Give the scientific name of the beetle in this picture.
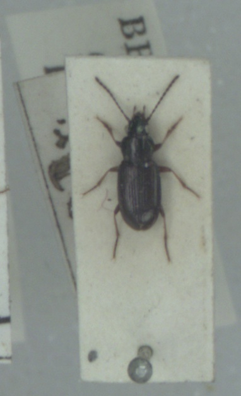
Pogonus chalceus
